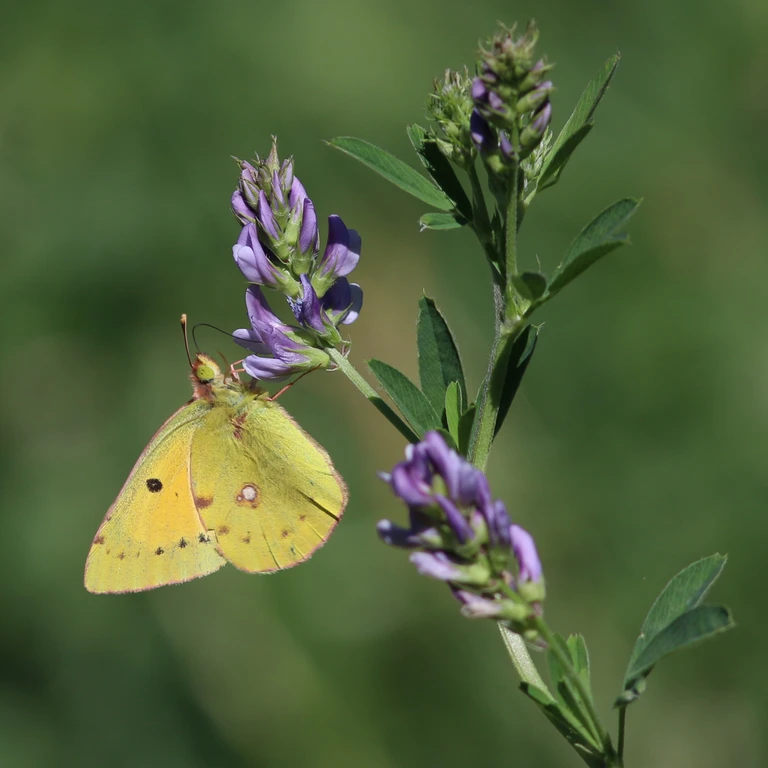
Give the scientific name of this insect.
Colias croceus
